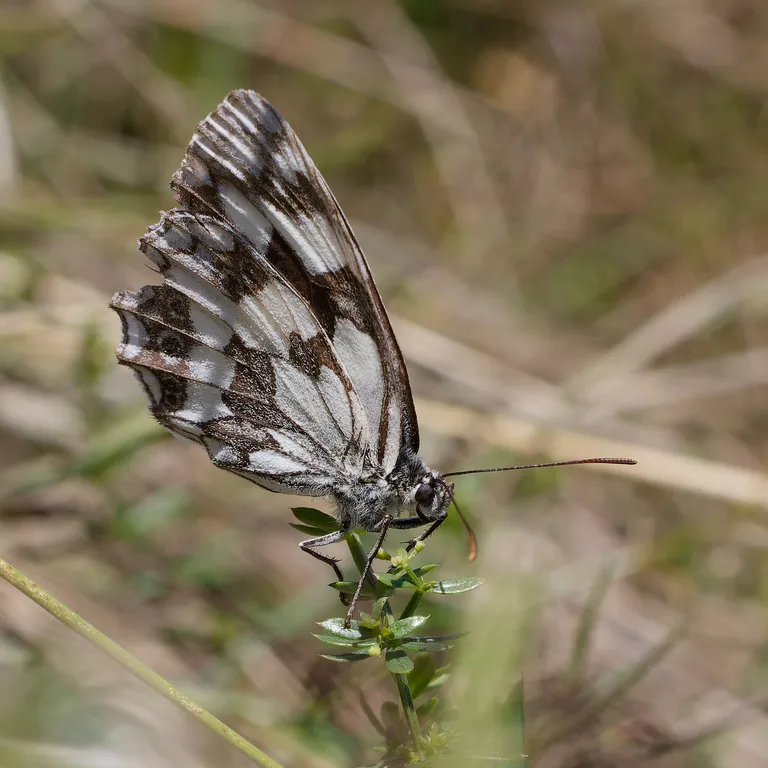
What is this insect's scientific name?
Melanargia galathea
